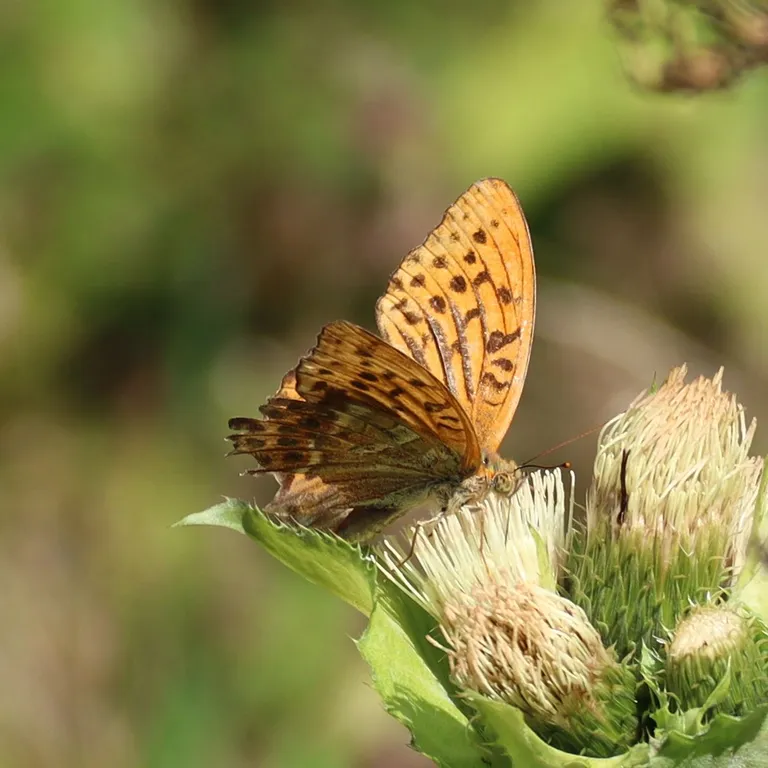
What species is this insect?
Argynnis paphia
